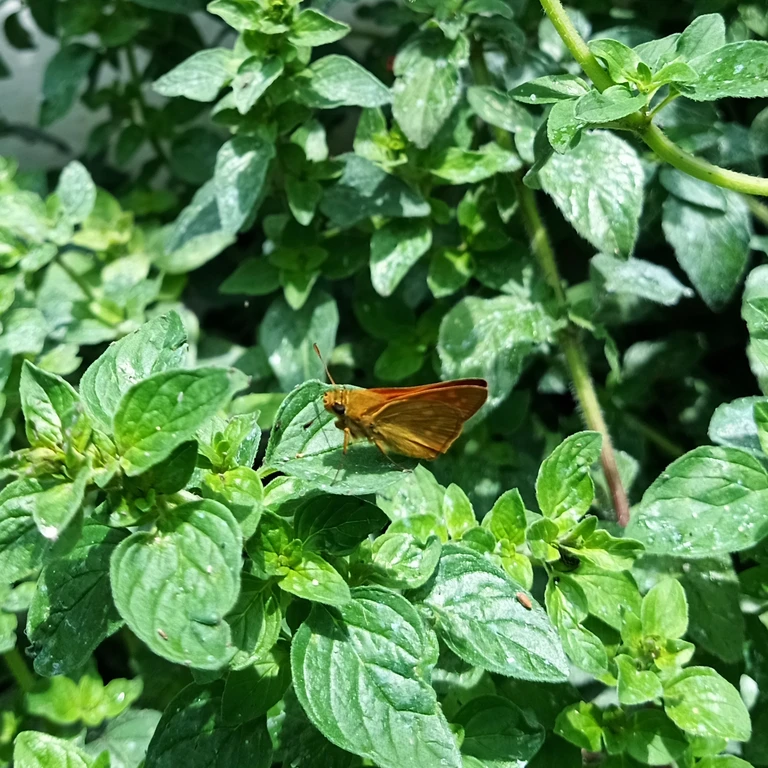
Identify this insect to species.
Ochlodes sylvanus (also Ochlodes venata)
